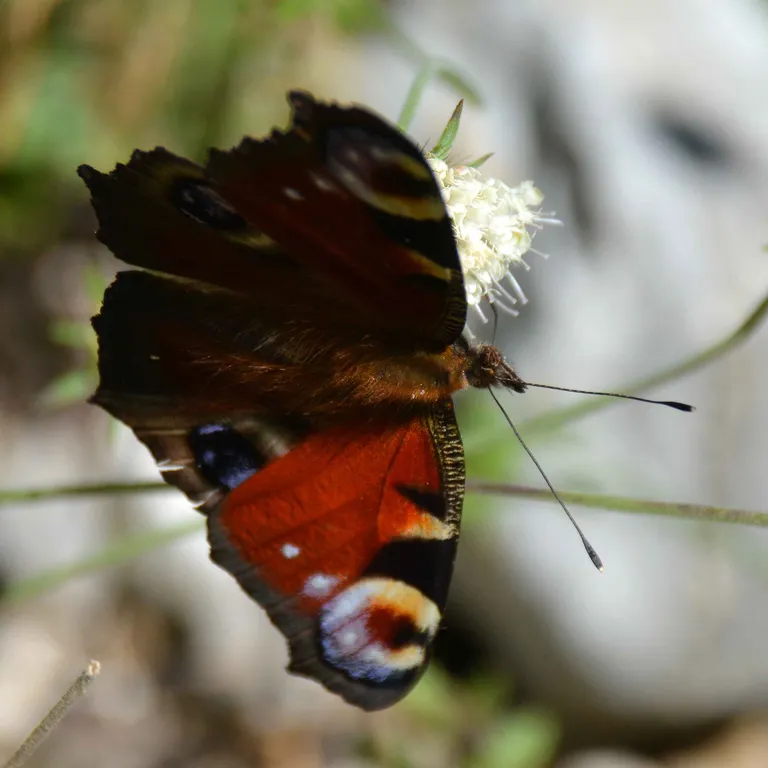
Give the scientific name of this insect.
Aglais io
